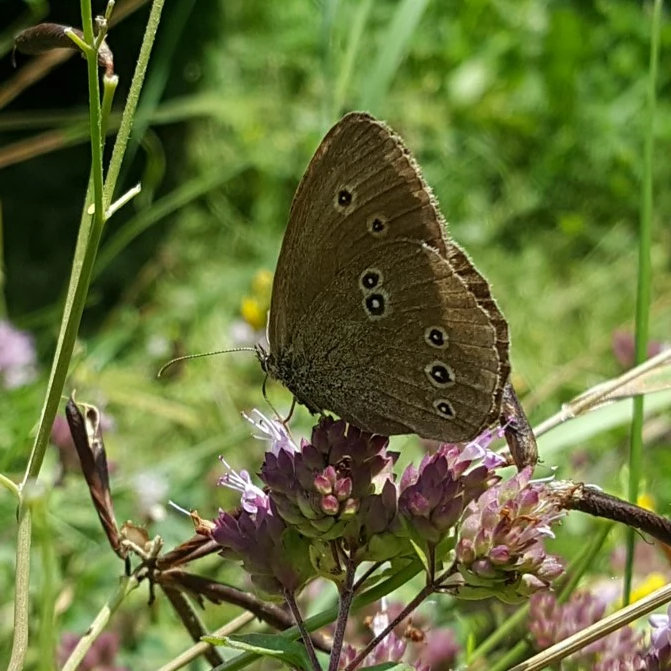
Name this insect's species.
Aphantopus hyperantus
